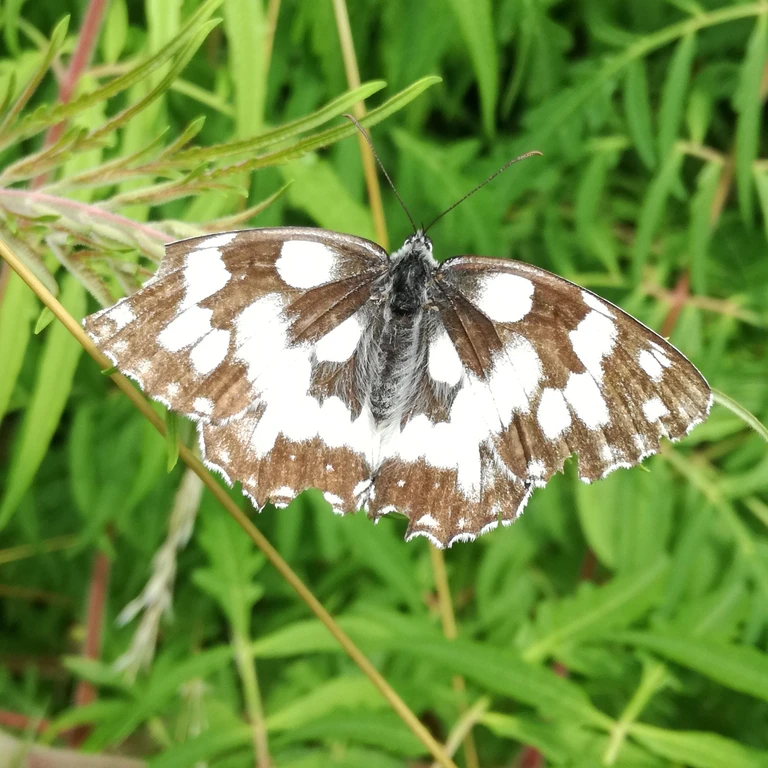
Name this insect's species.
Melanargia galathea
